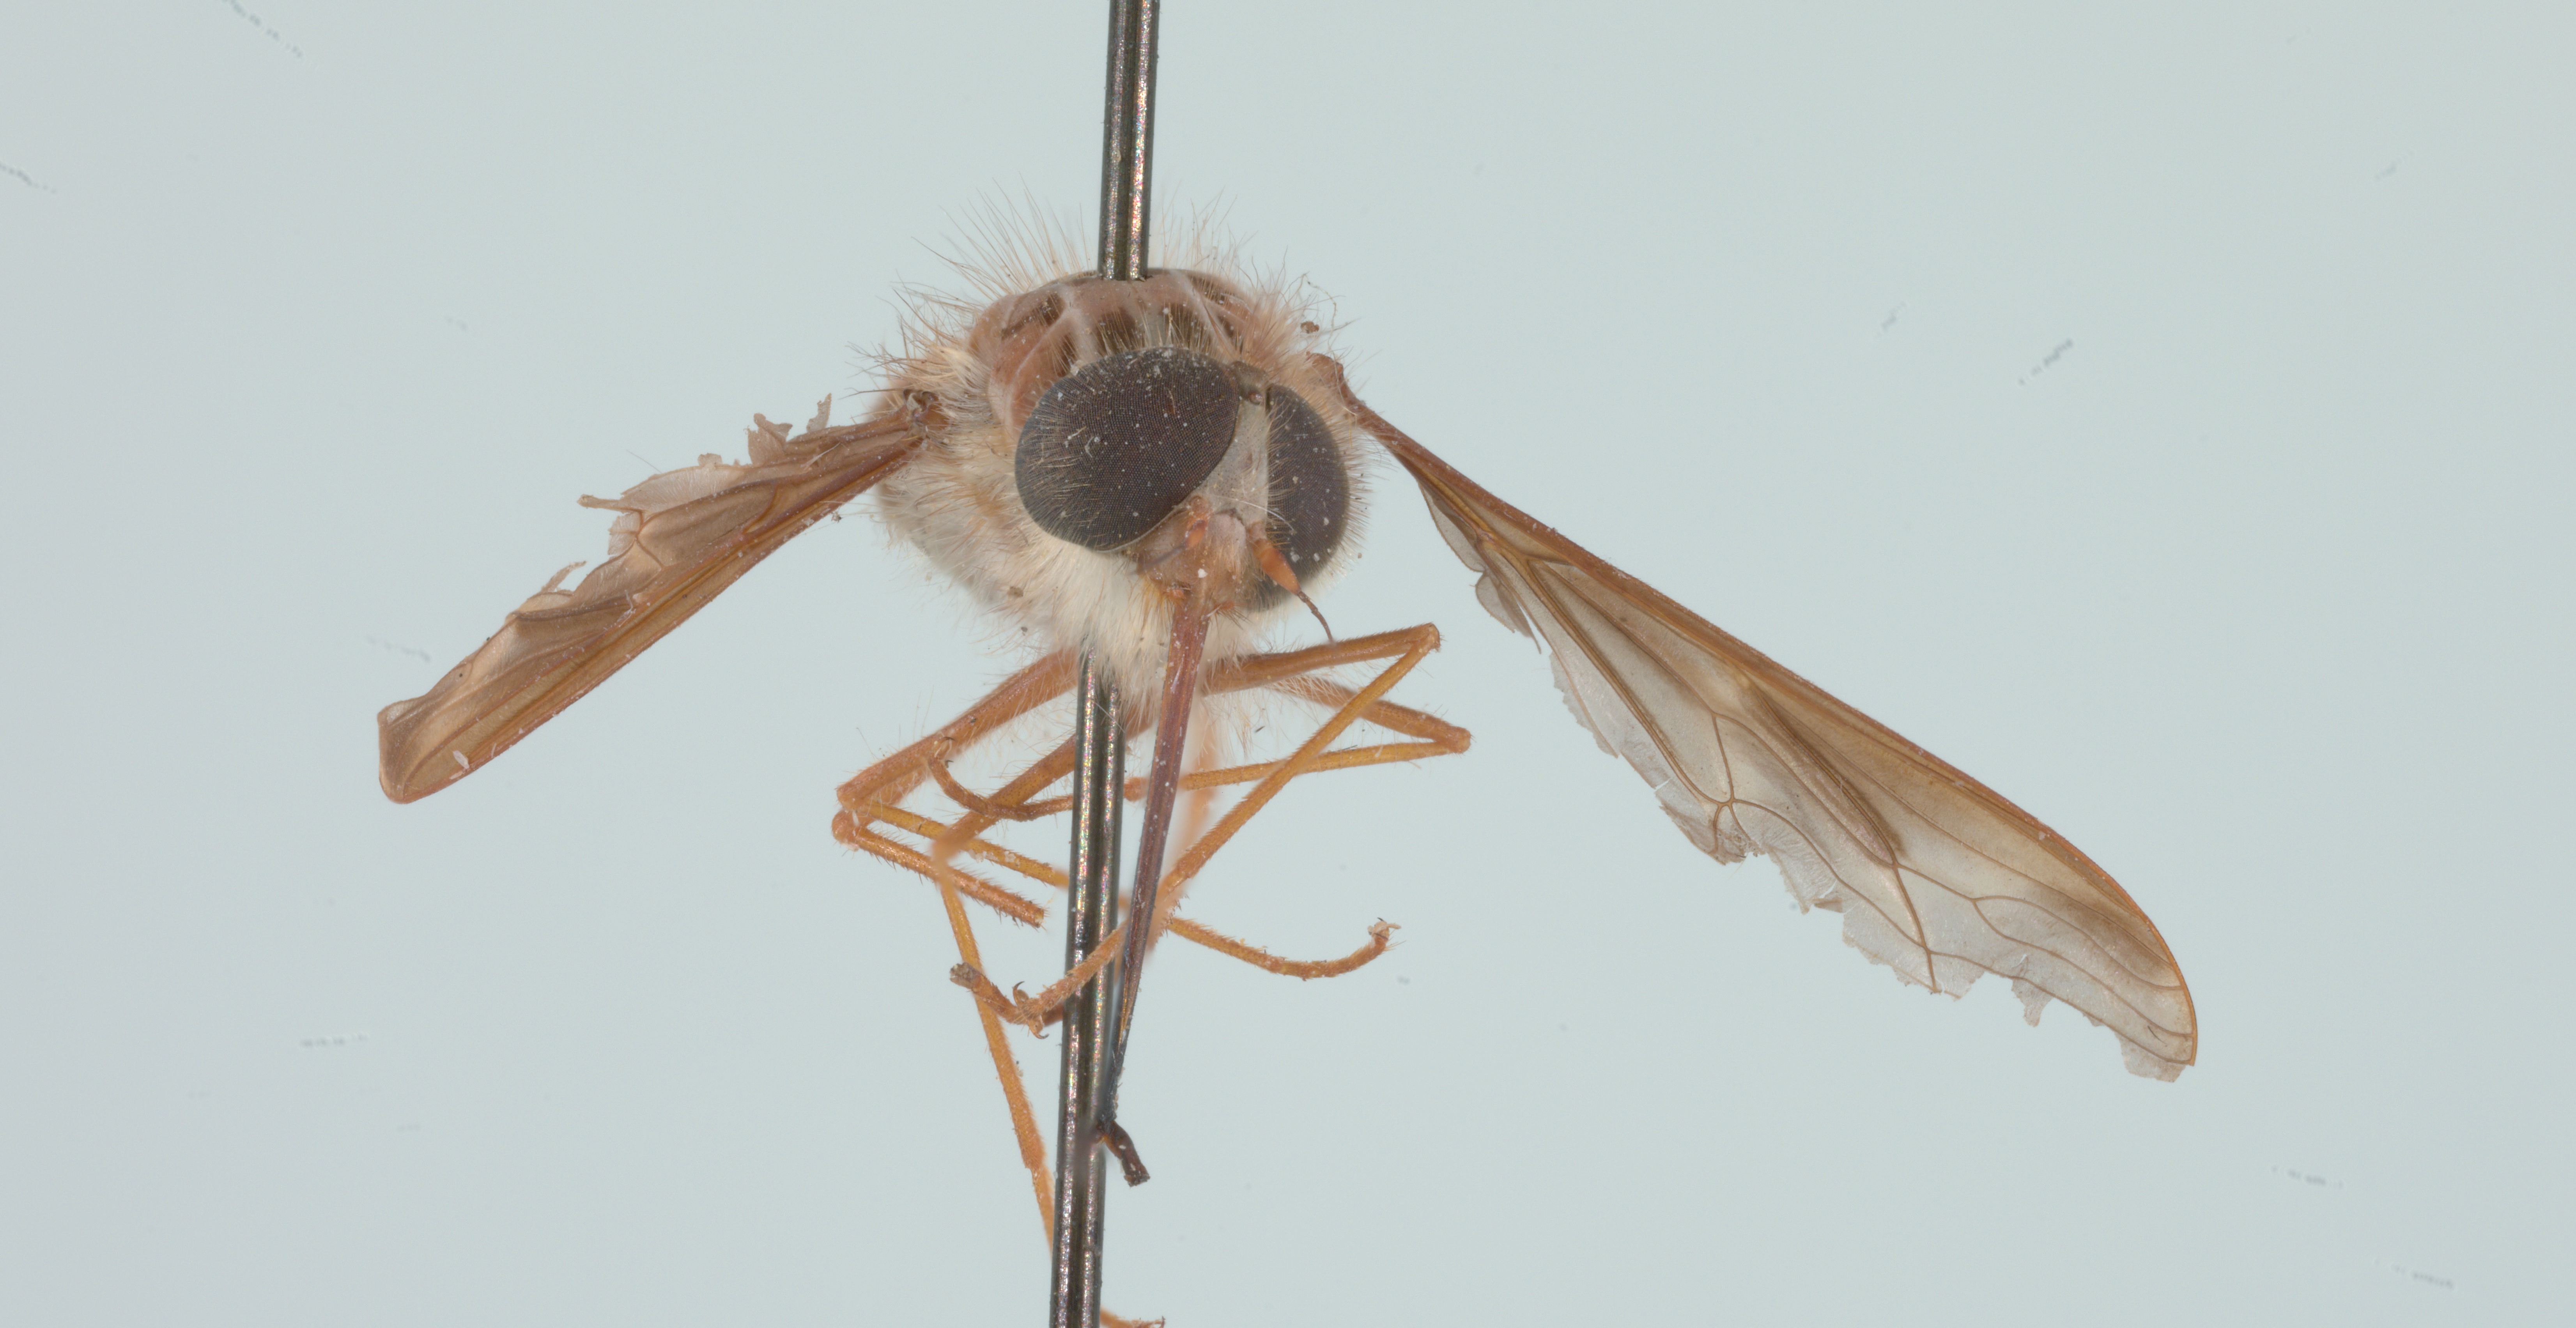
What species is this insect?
Hirmoneura nubipennis (also Trichophthalma nubipennis)
